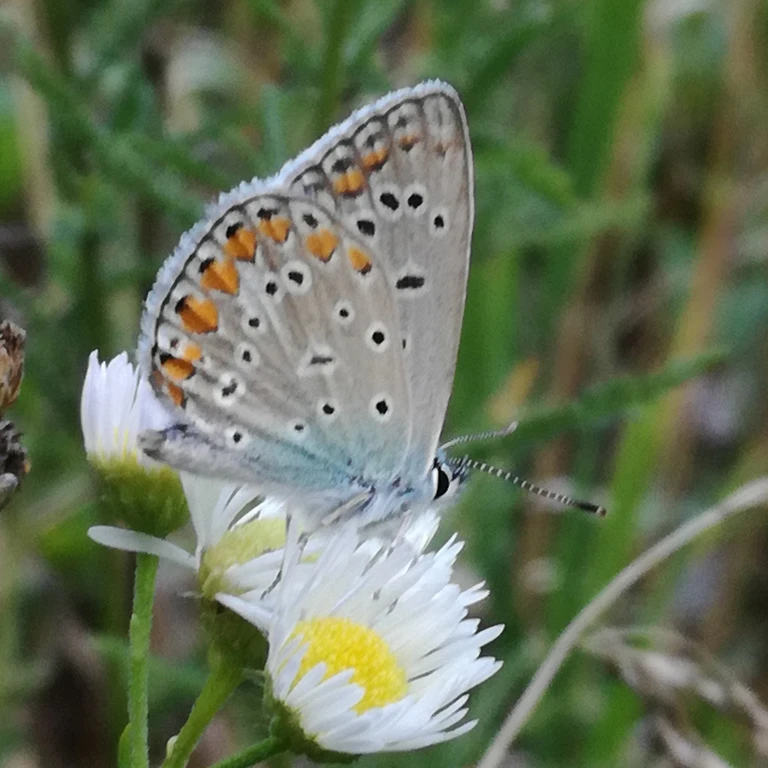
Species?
Polyommatus icarus
